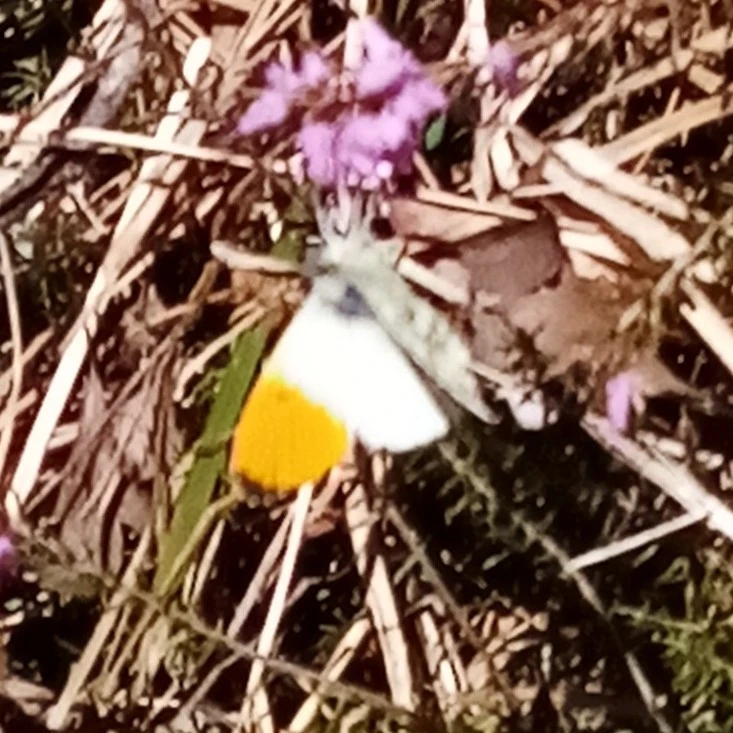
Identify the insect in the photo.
Anthocharis cardamines
